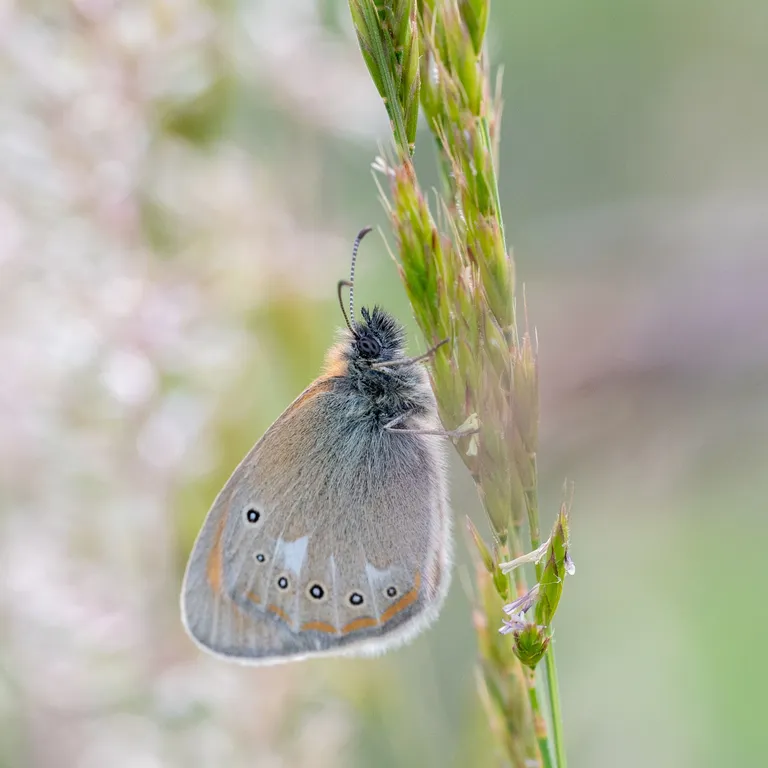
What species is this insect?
Coenonympha glycerion (also Coenonympha iphis)
